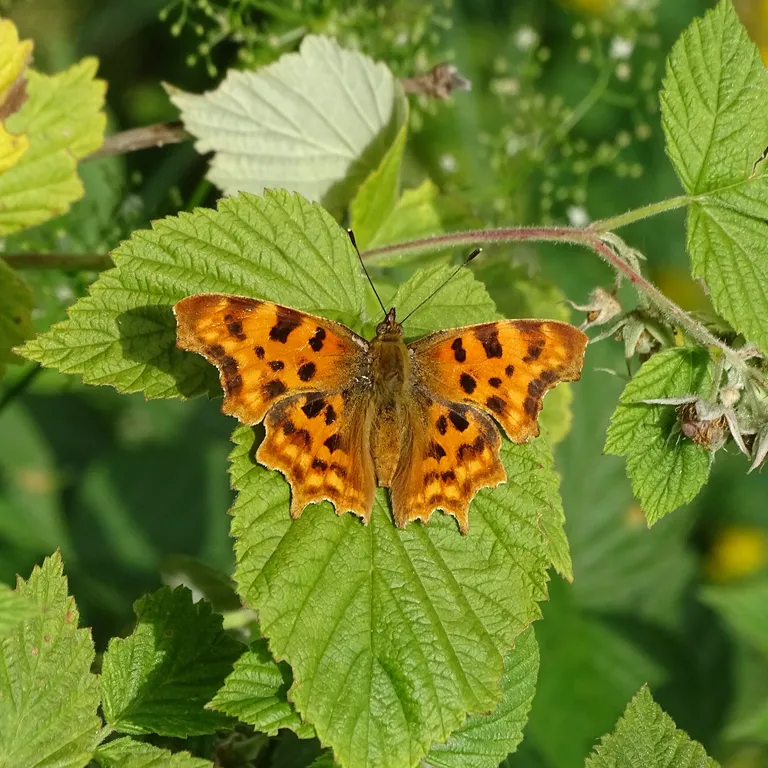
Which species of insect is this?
Polygonia c-album
